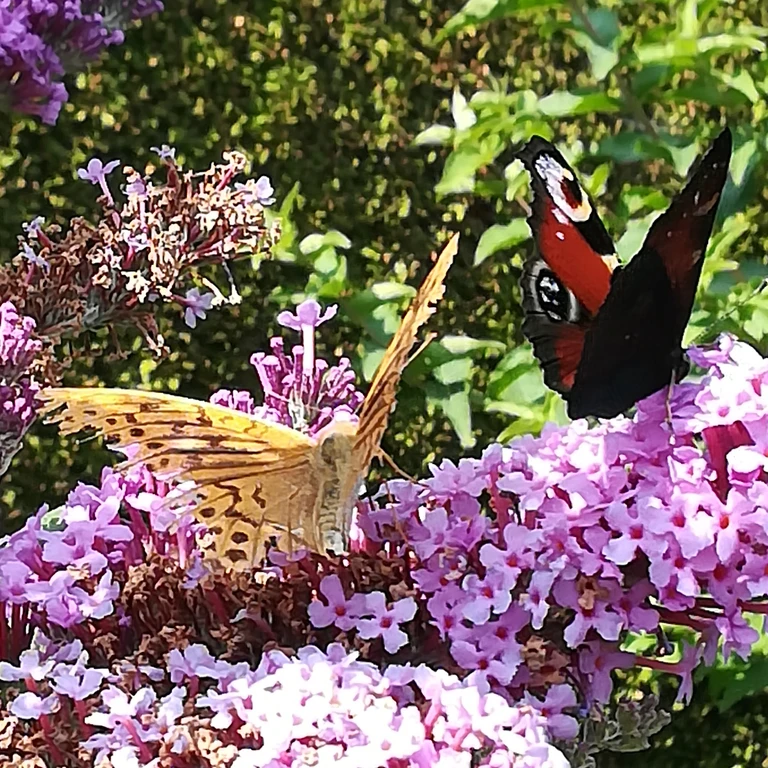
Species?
Argynnis paphia
